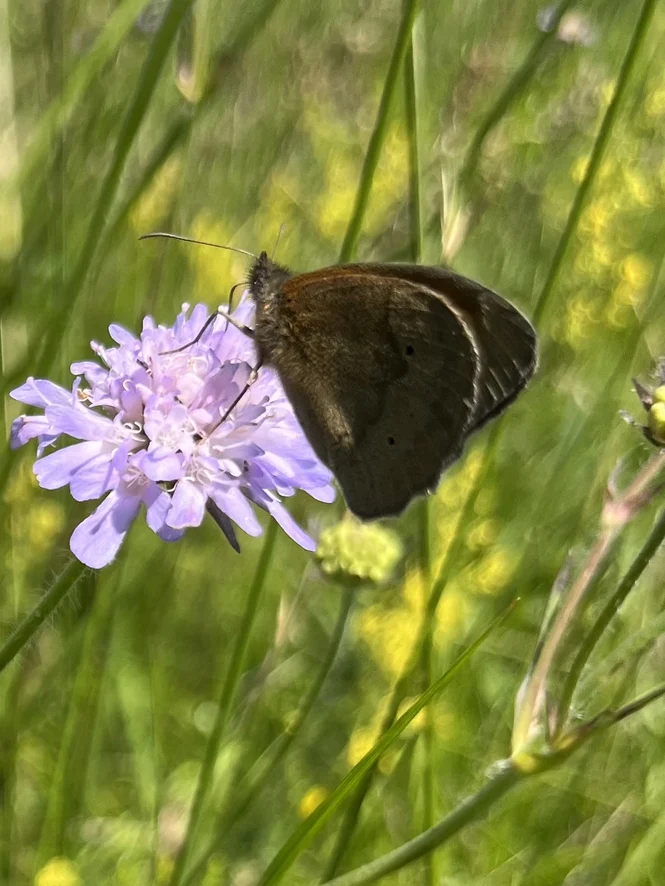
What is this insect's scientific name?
Maniola jurtina
